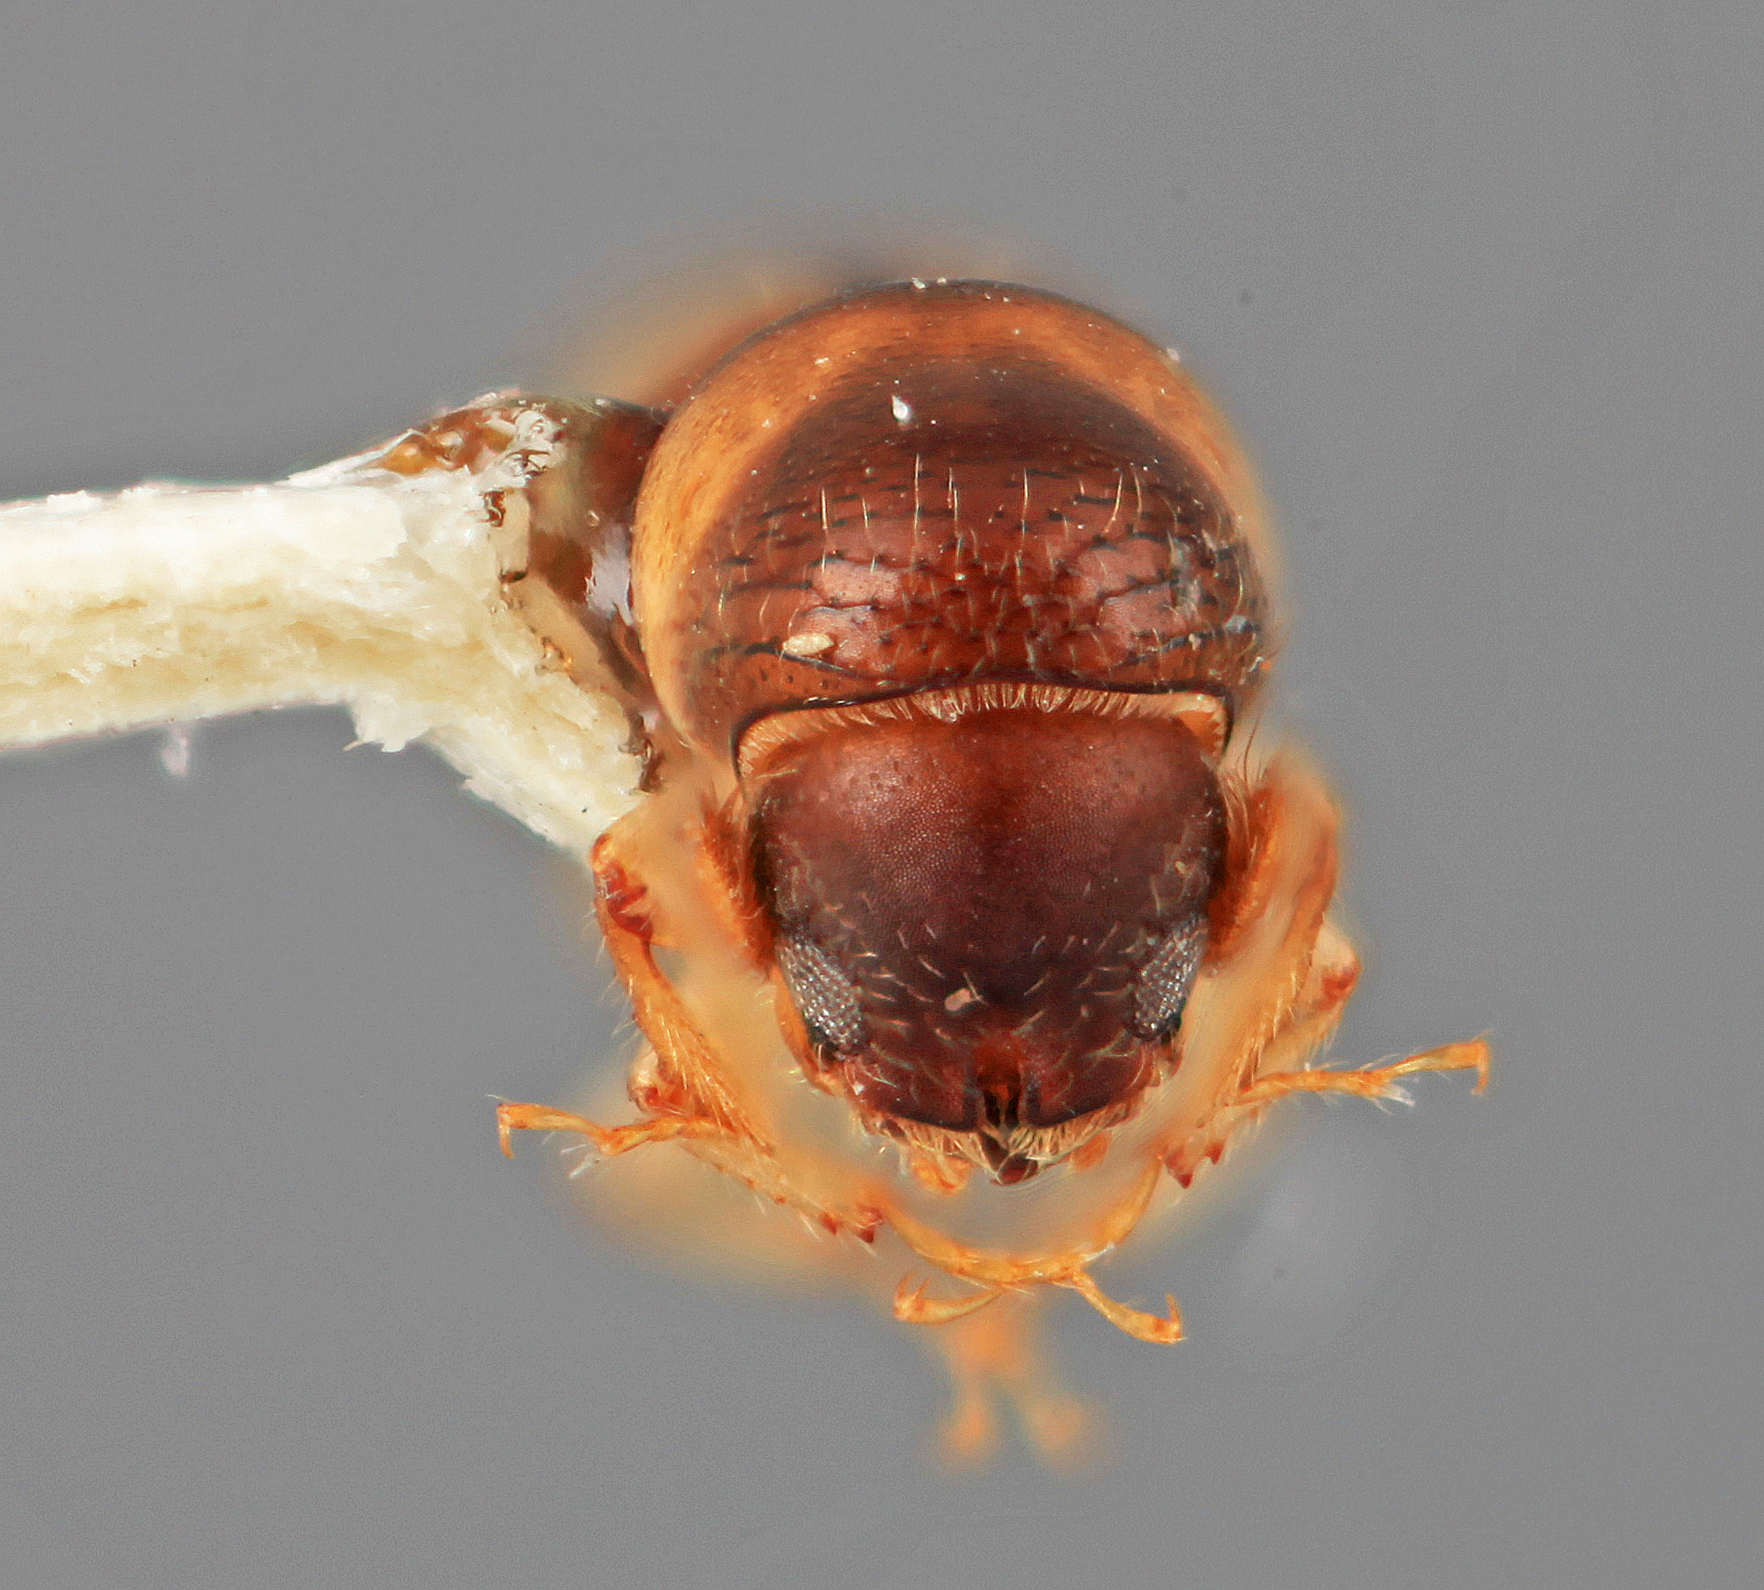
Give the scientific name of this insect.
Amphicranus mirandus
